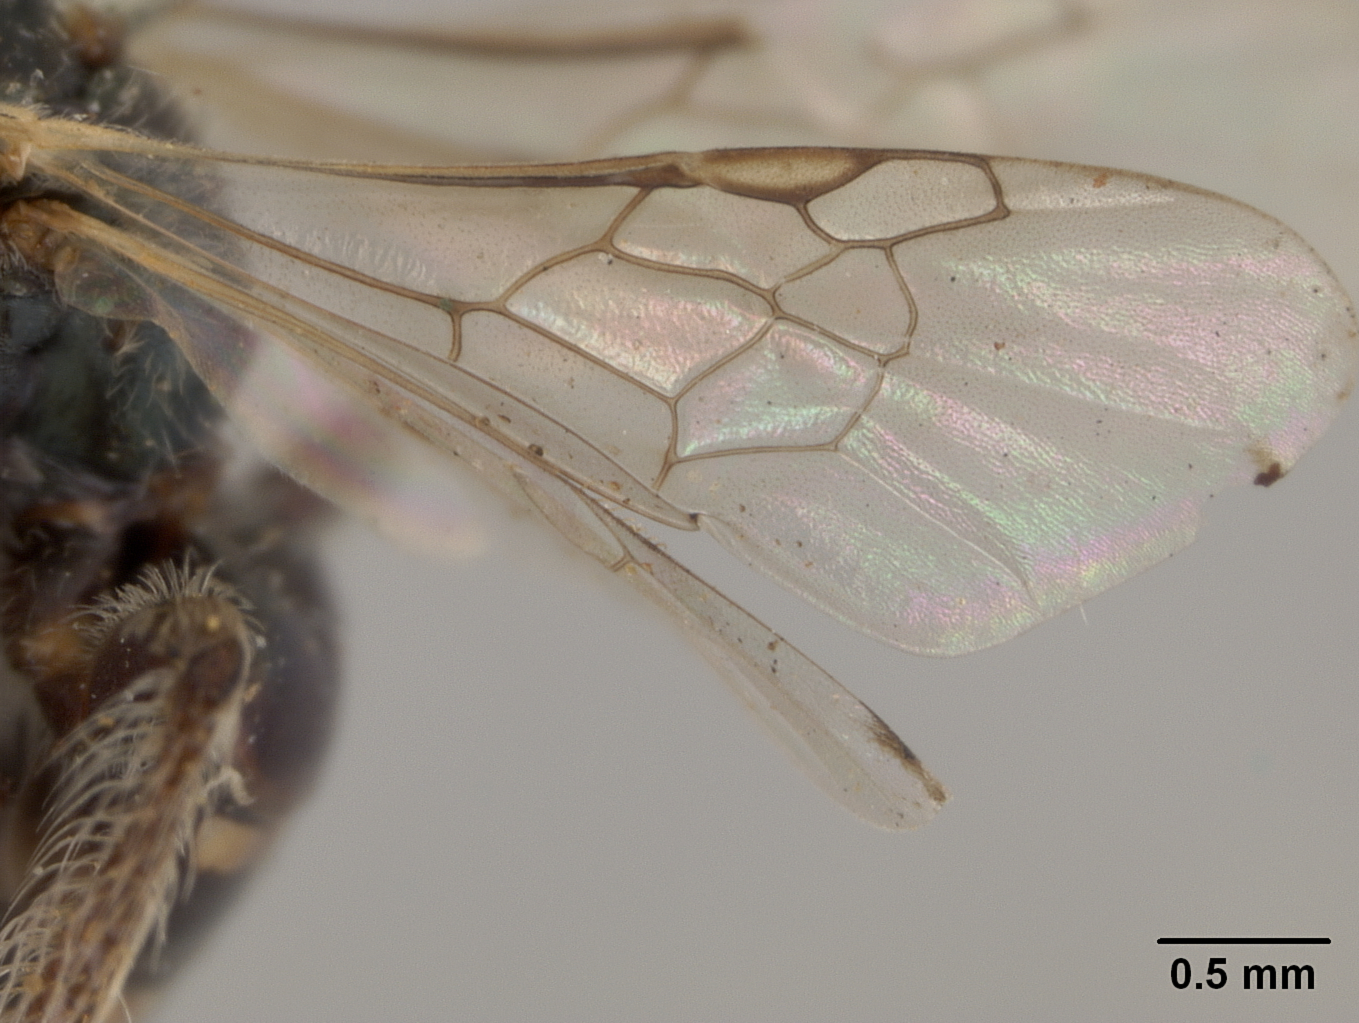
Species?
Perdita santaclarensis
